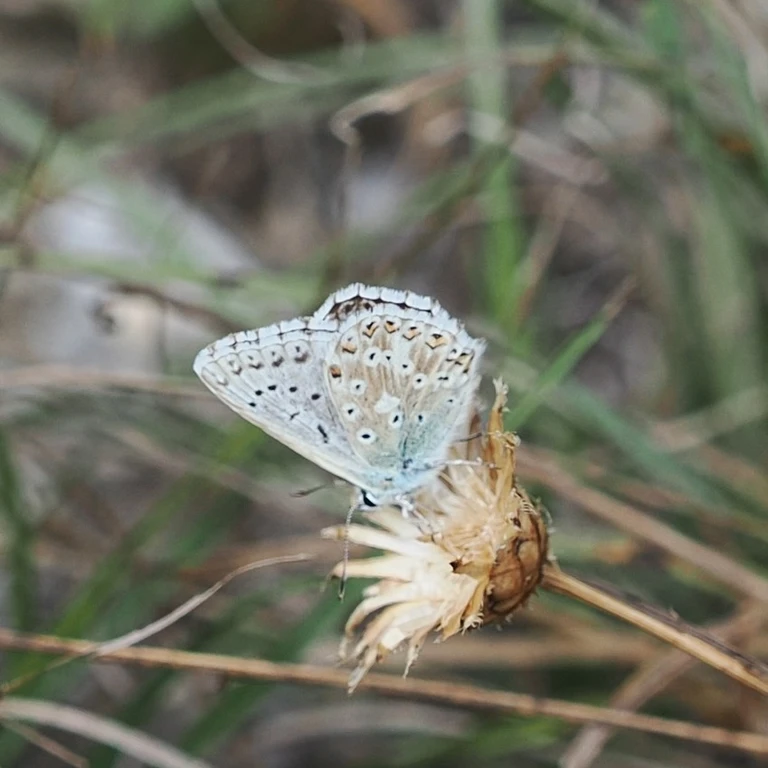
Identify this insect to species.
Lysandra coridon
